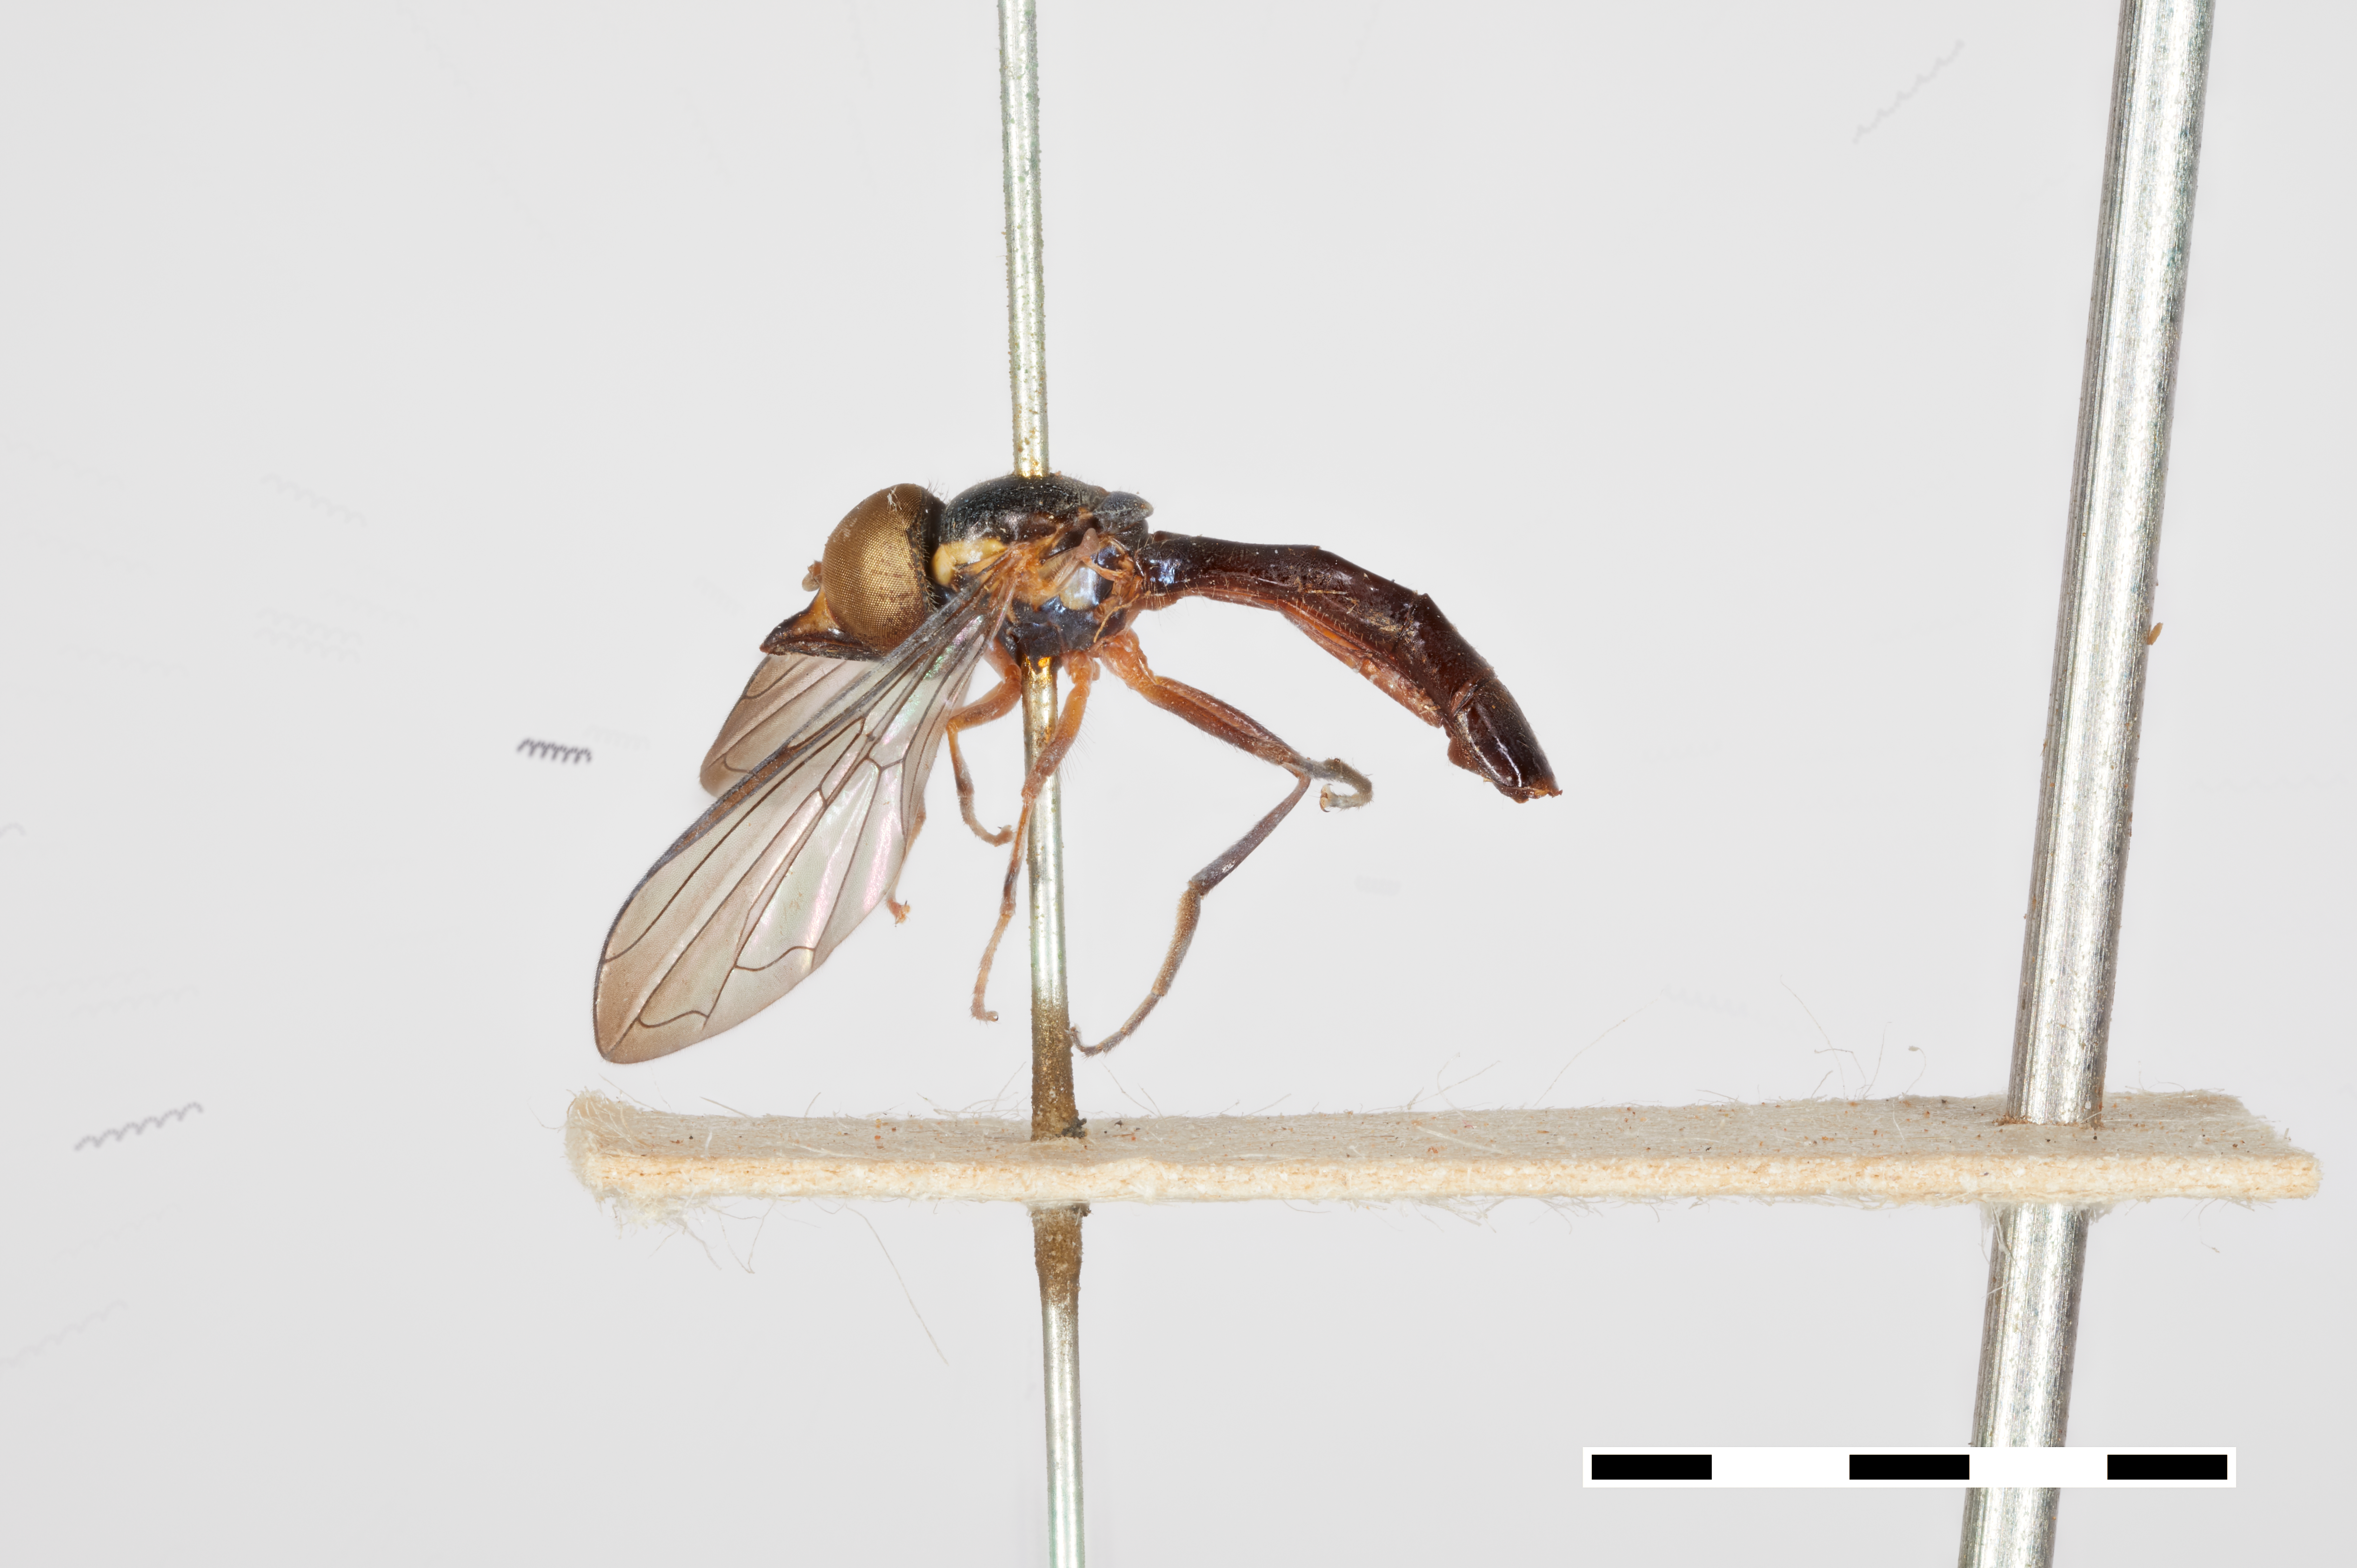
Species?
Rhinobaccha krishna
